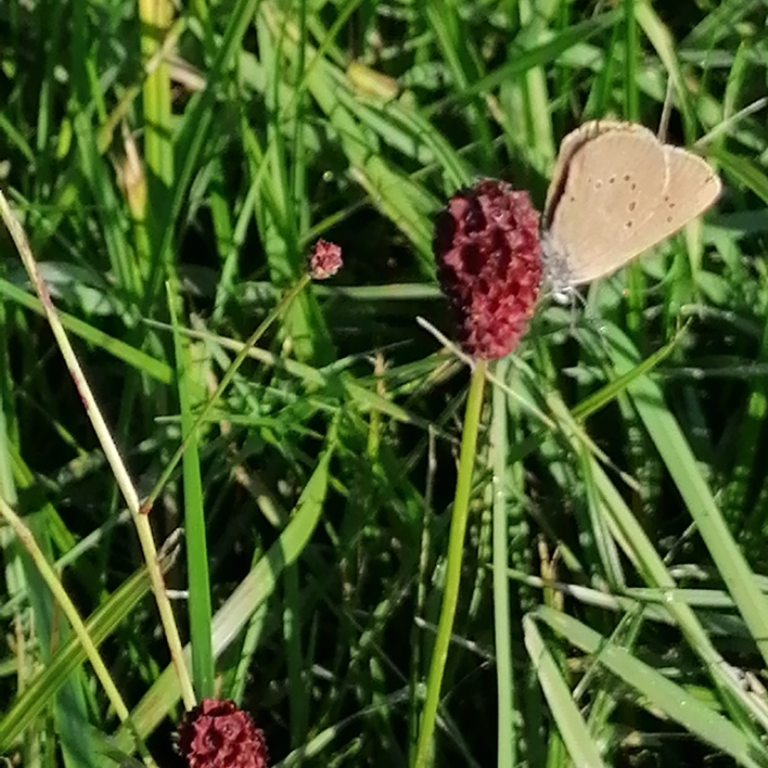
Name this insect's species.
Phengaris nausithous (also Maculinea nausithous)
